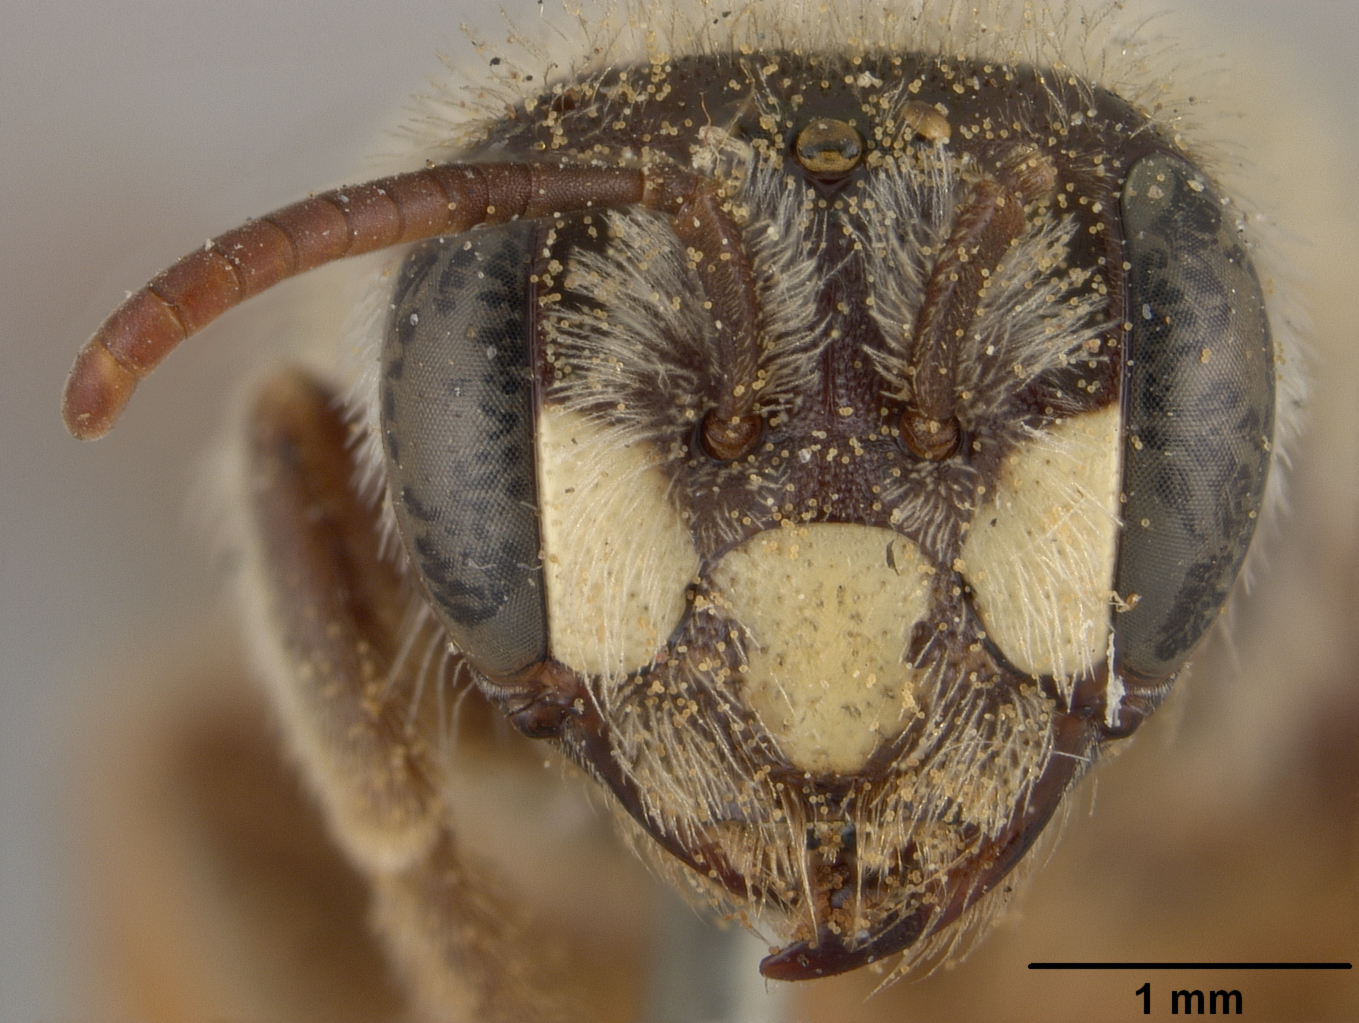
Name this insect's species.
Andrena aliciarum
